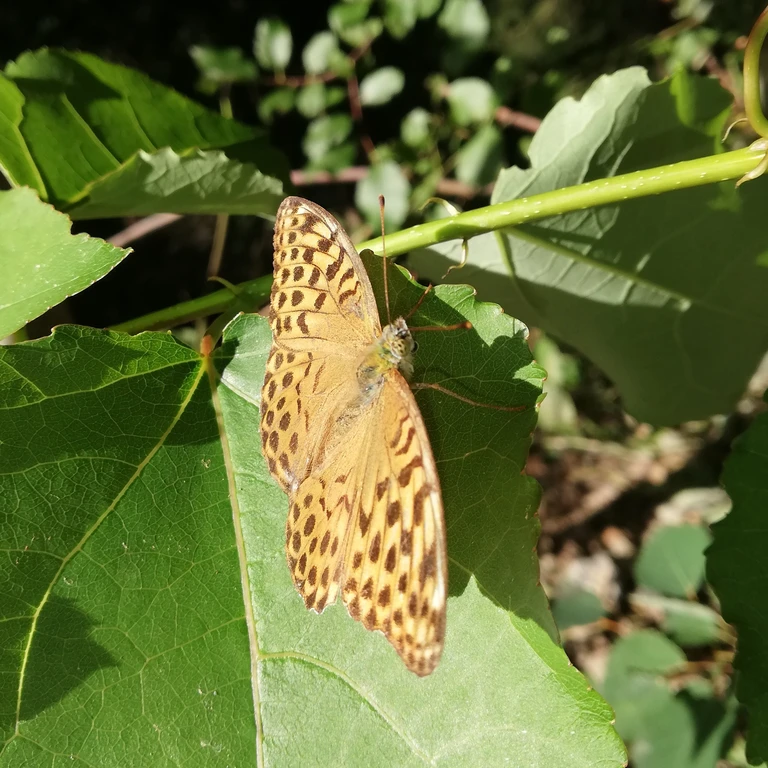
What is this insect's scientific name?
Argynnis paphia
